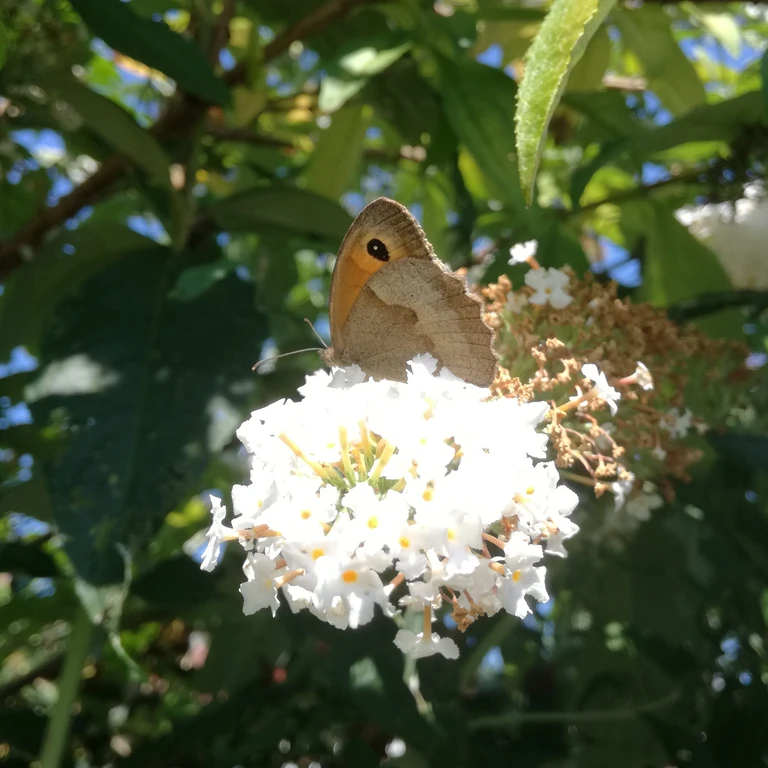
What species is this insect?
Maniola jurtina
